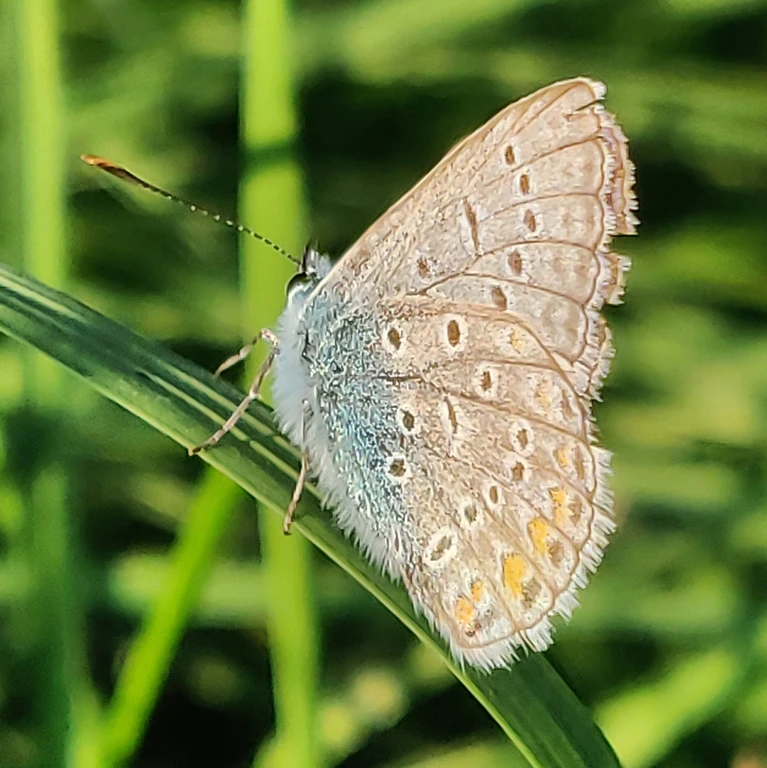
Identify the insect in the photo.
Polyommatus icarus
